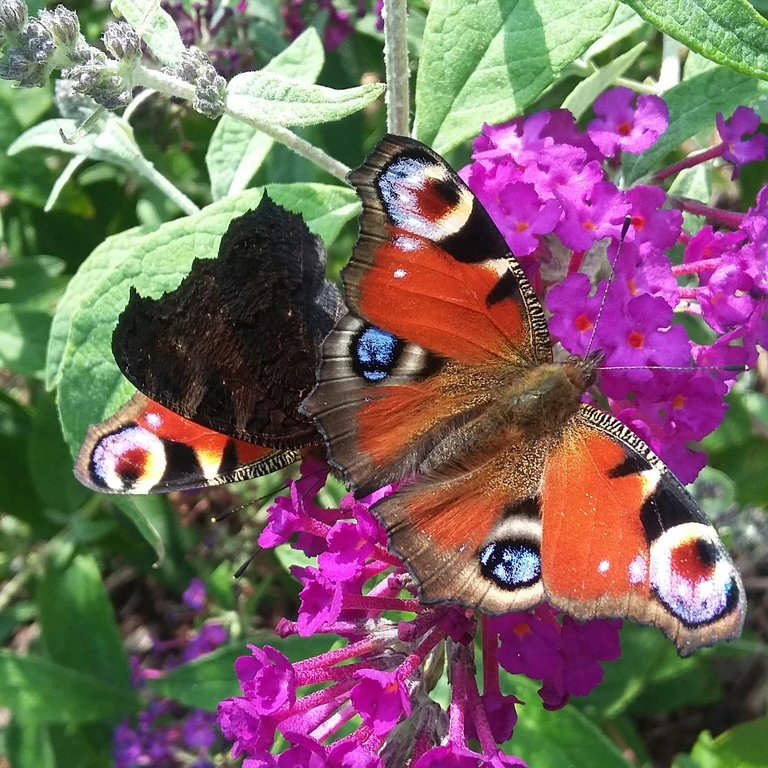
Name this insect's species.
Aglais io
